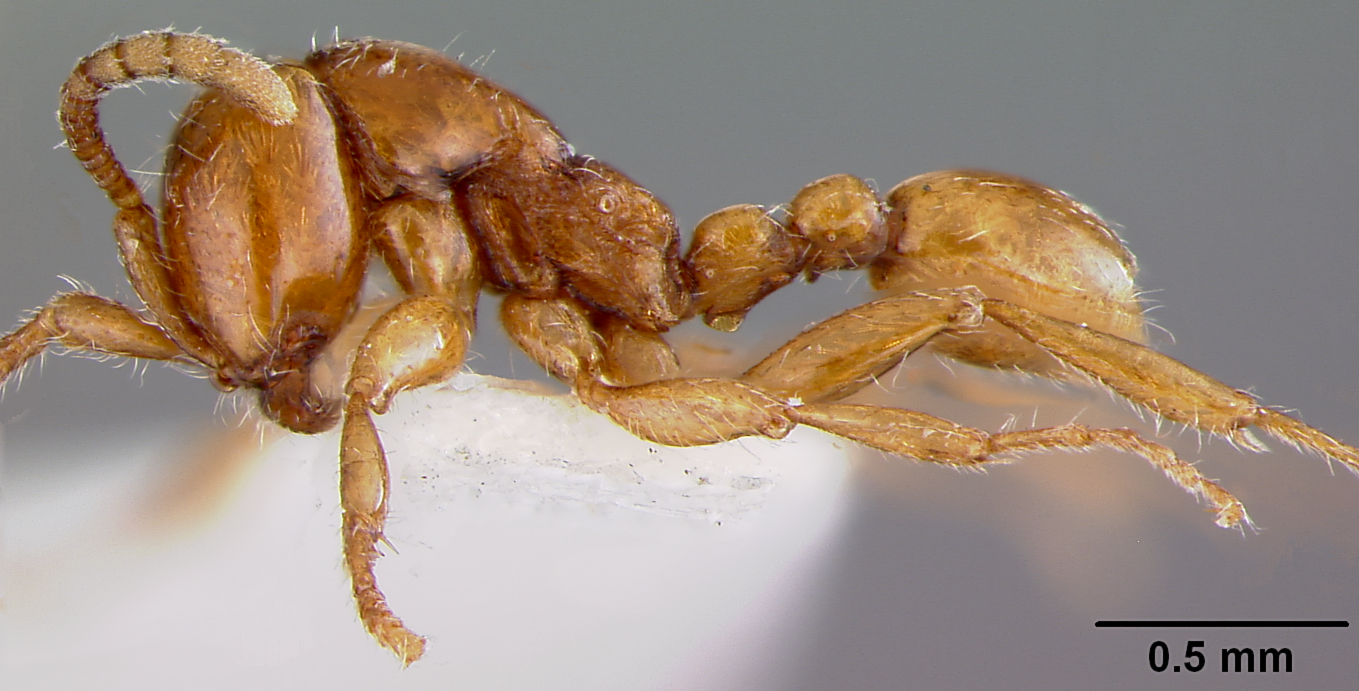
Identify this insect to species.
Eciton marginatum
